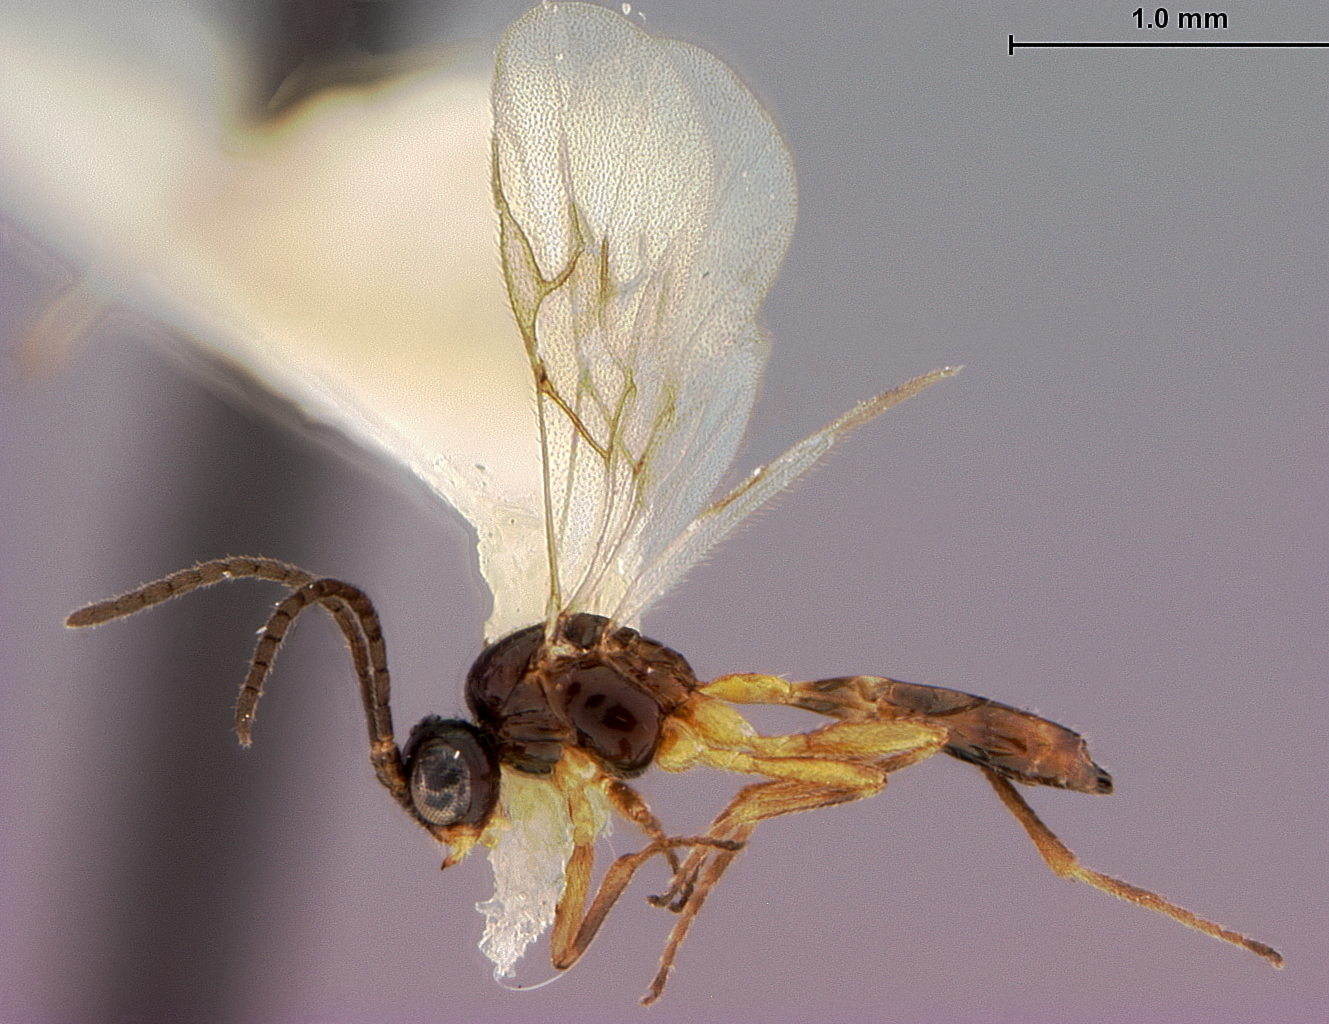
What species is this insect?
Aphidius alius
